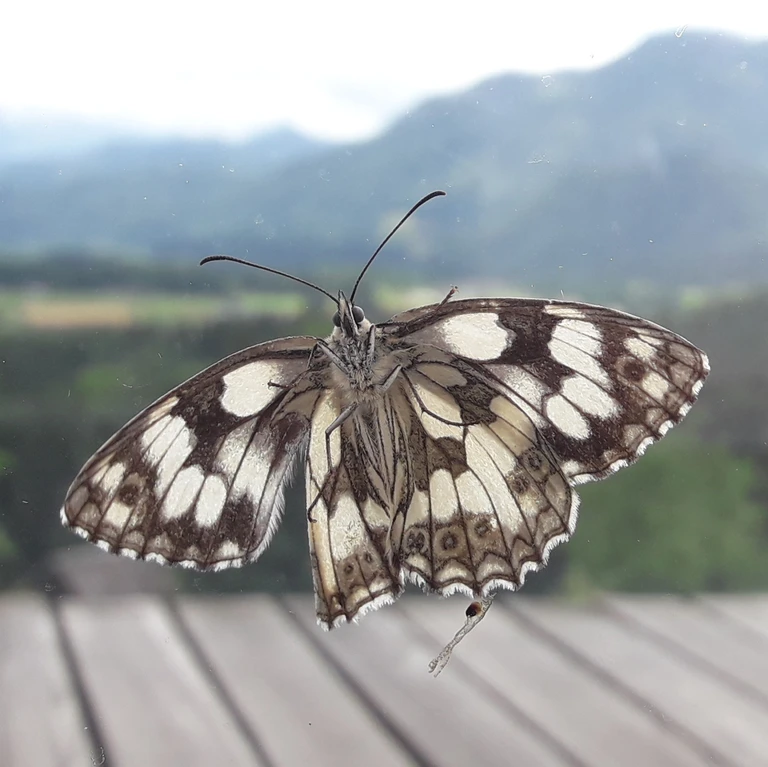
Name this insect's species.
Melanargia galathea
